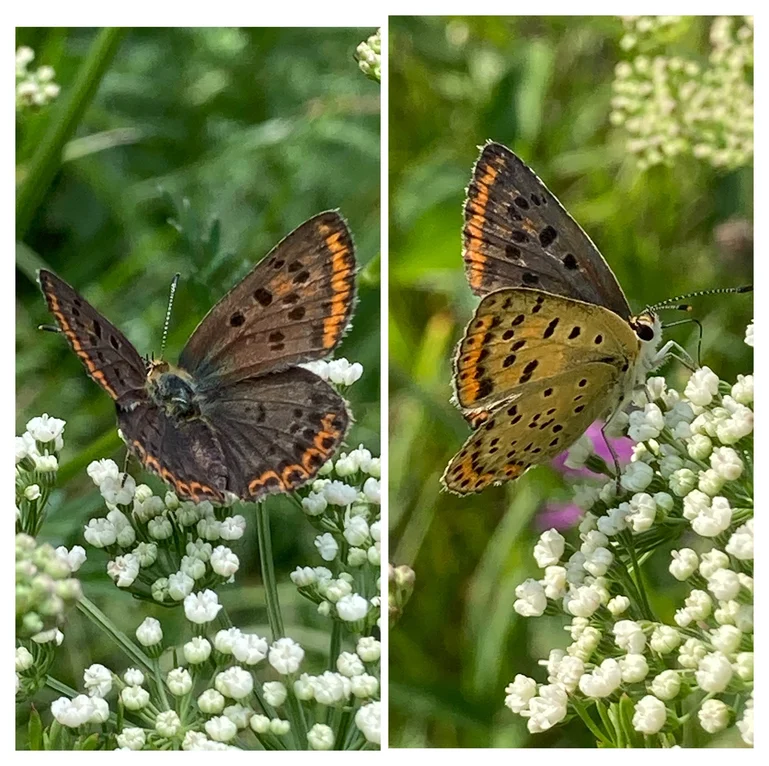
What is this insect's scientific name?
Lycaena tityrus (also Loweia tityrus)
